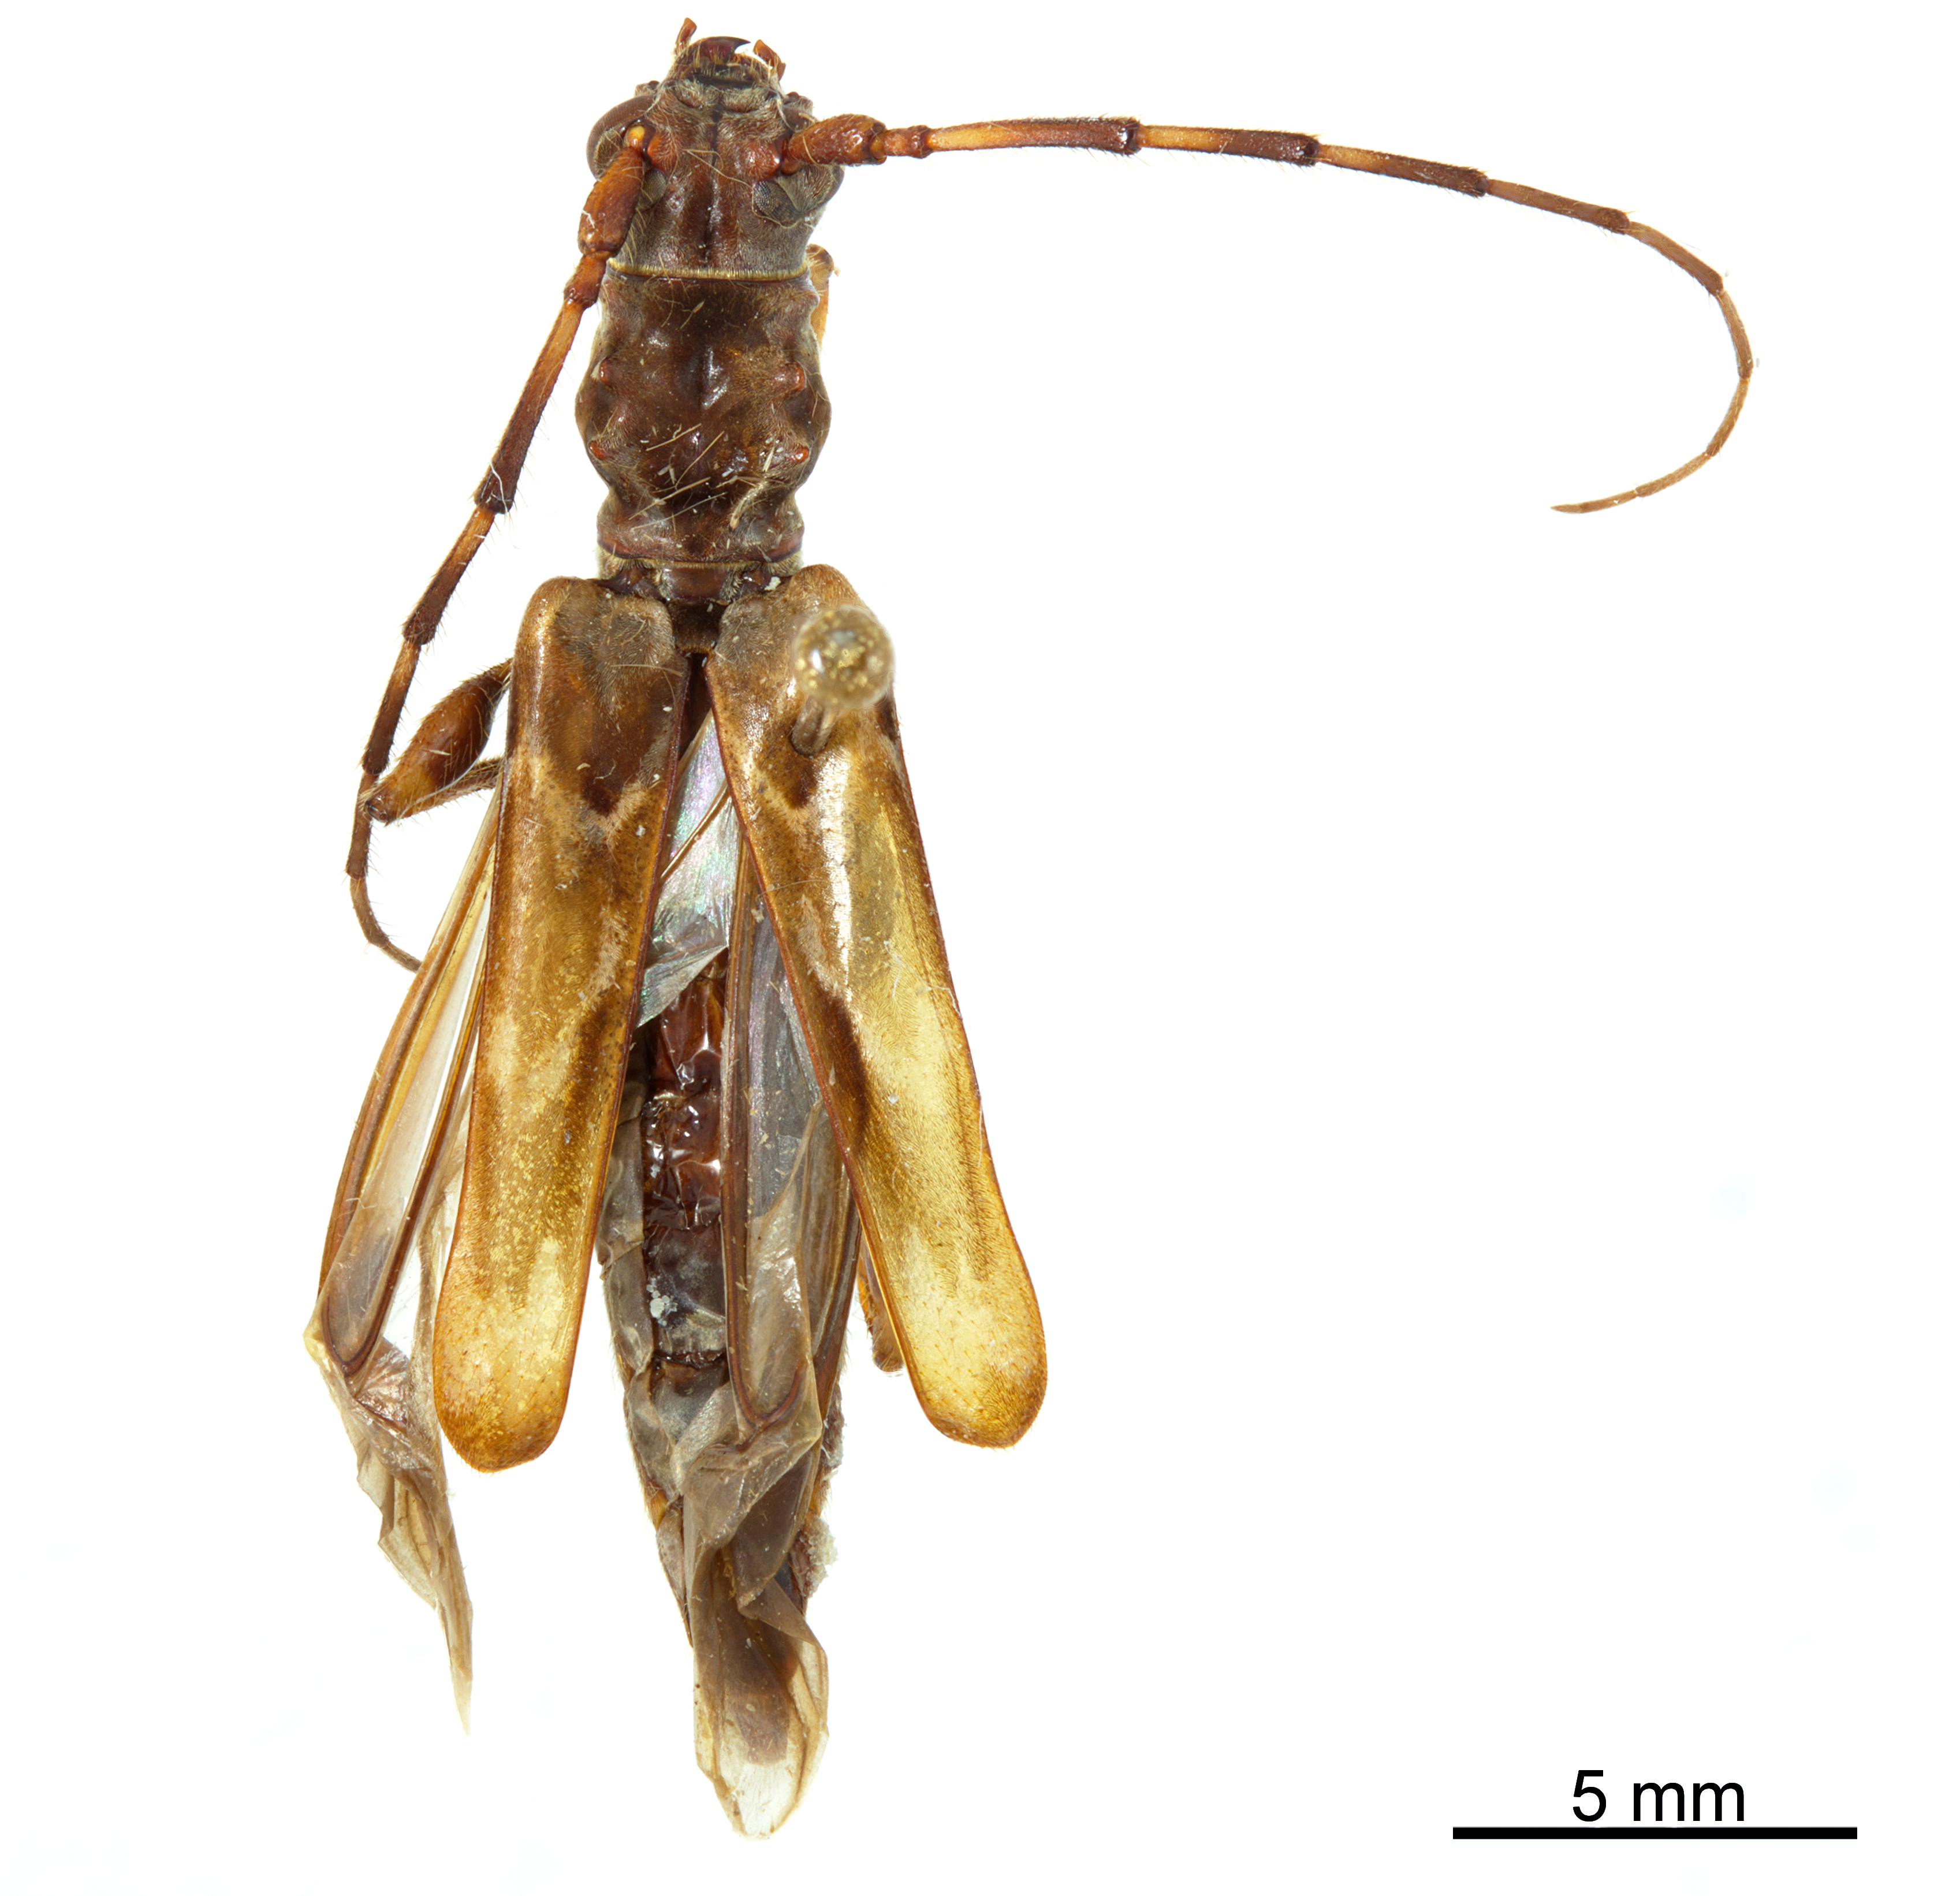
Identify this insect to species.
Ozodes xanthophasma
